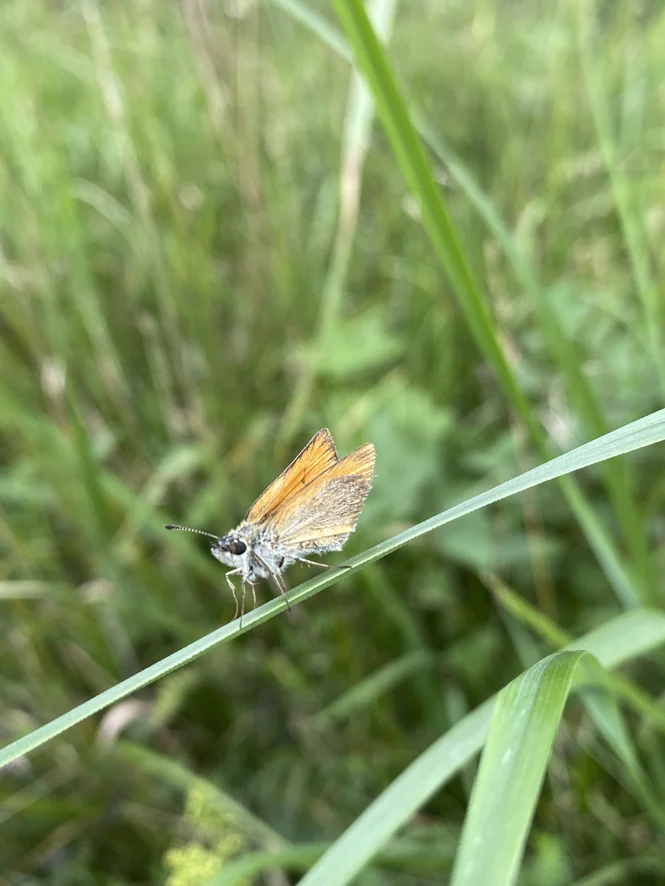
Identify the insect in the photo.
Thymelicus lineola
